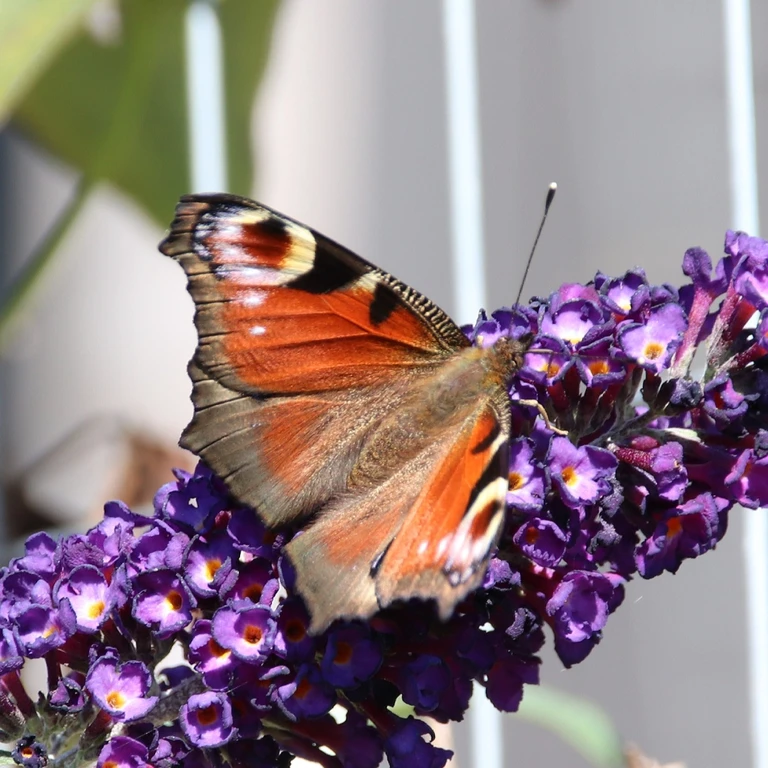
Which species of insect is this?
Aglais io
